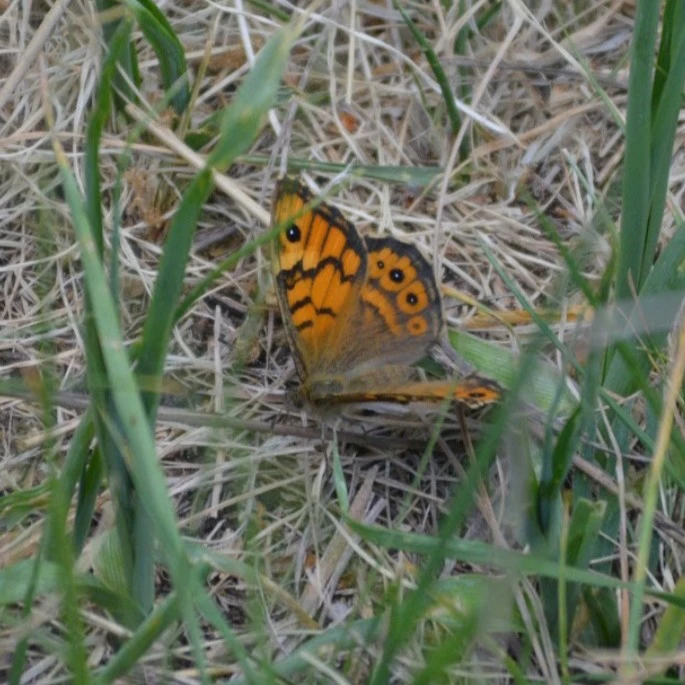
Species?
Lasiommata megera (also Pararge megera)
